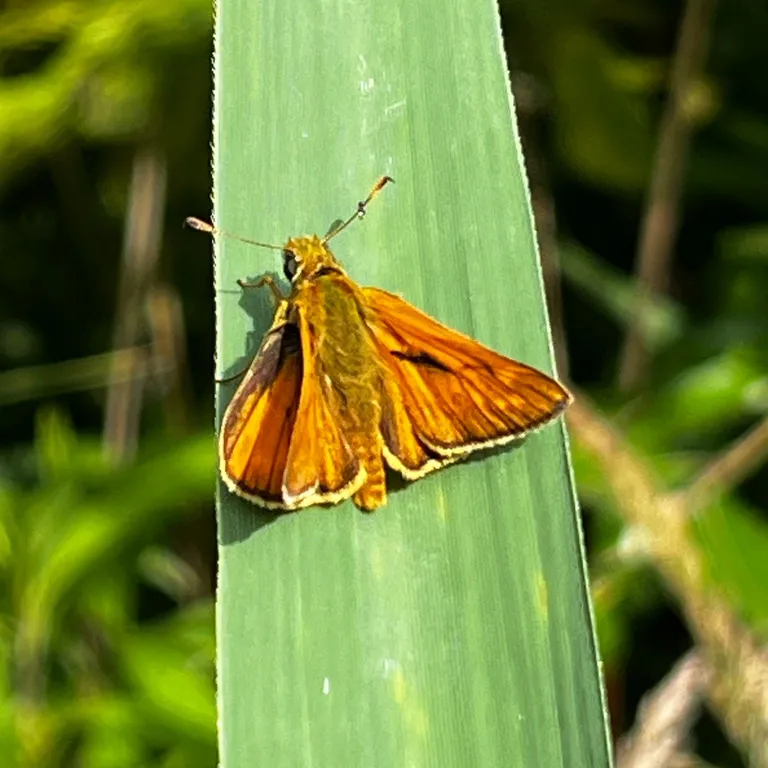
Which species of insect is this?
Ochlodes sylvanus (also Ochlodes venata)
